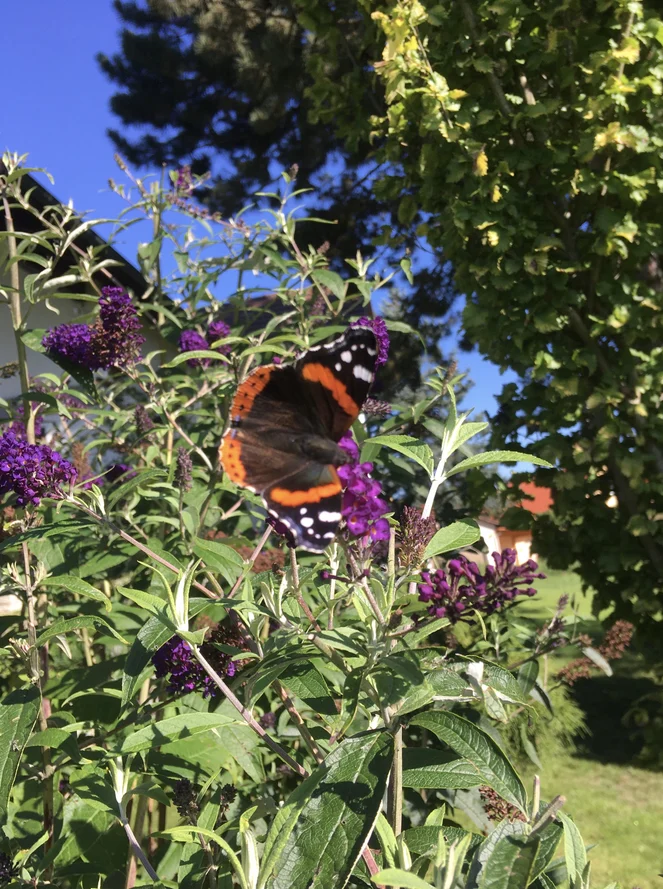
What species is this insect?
Vanessa atalanta
